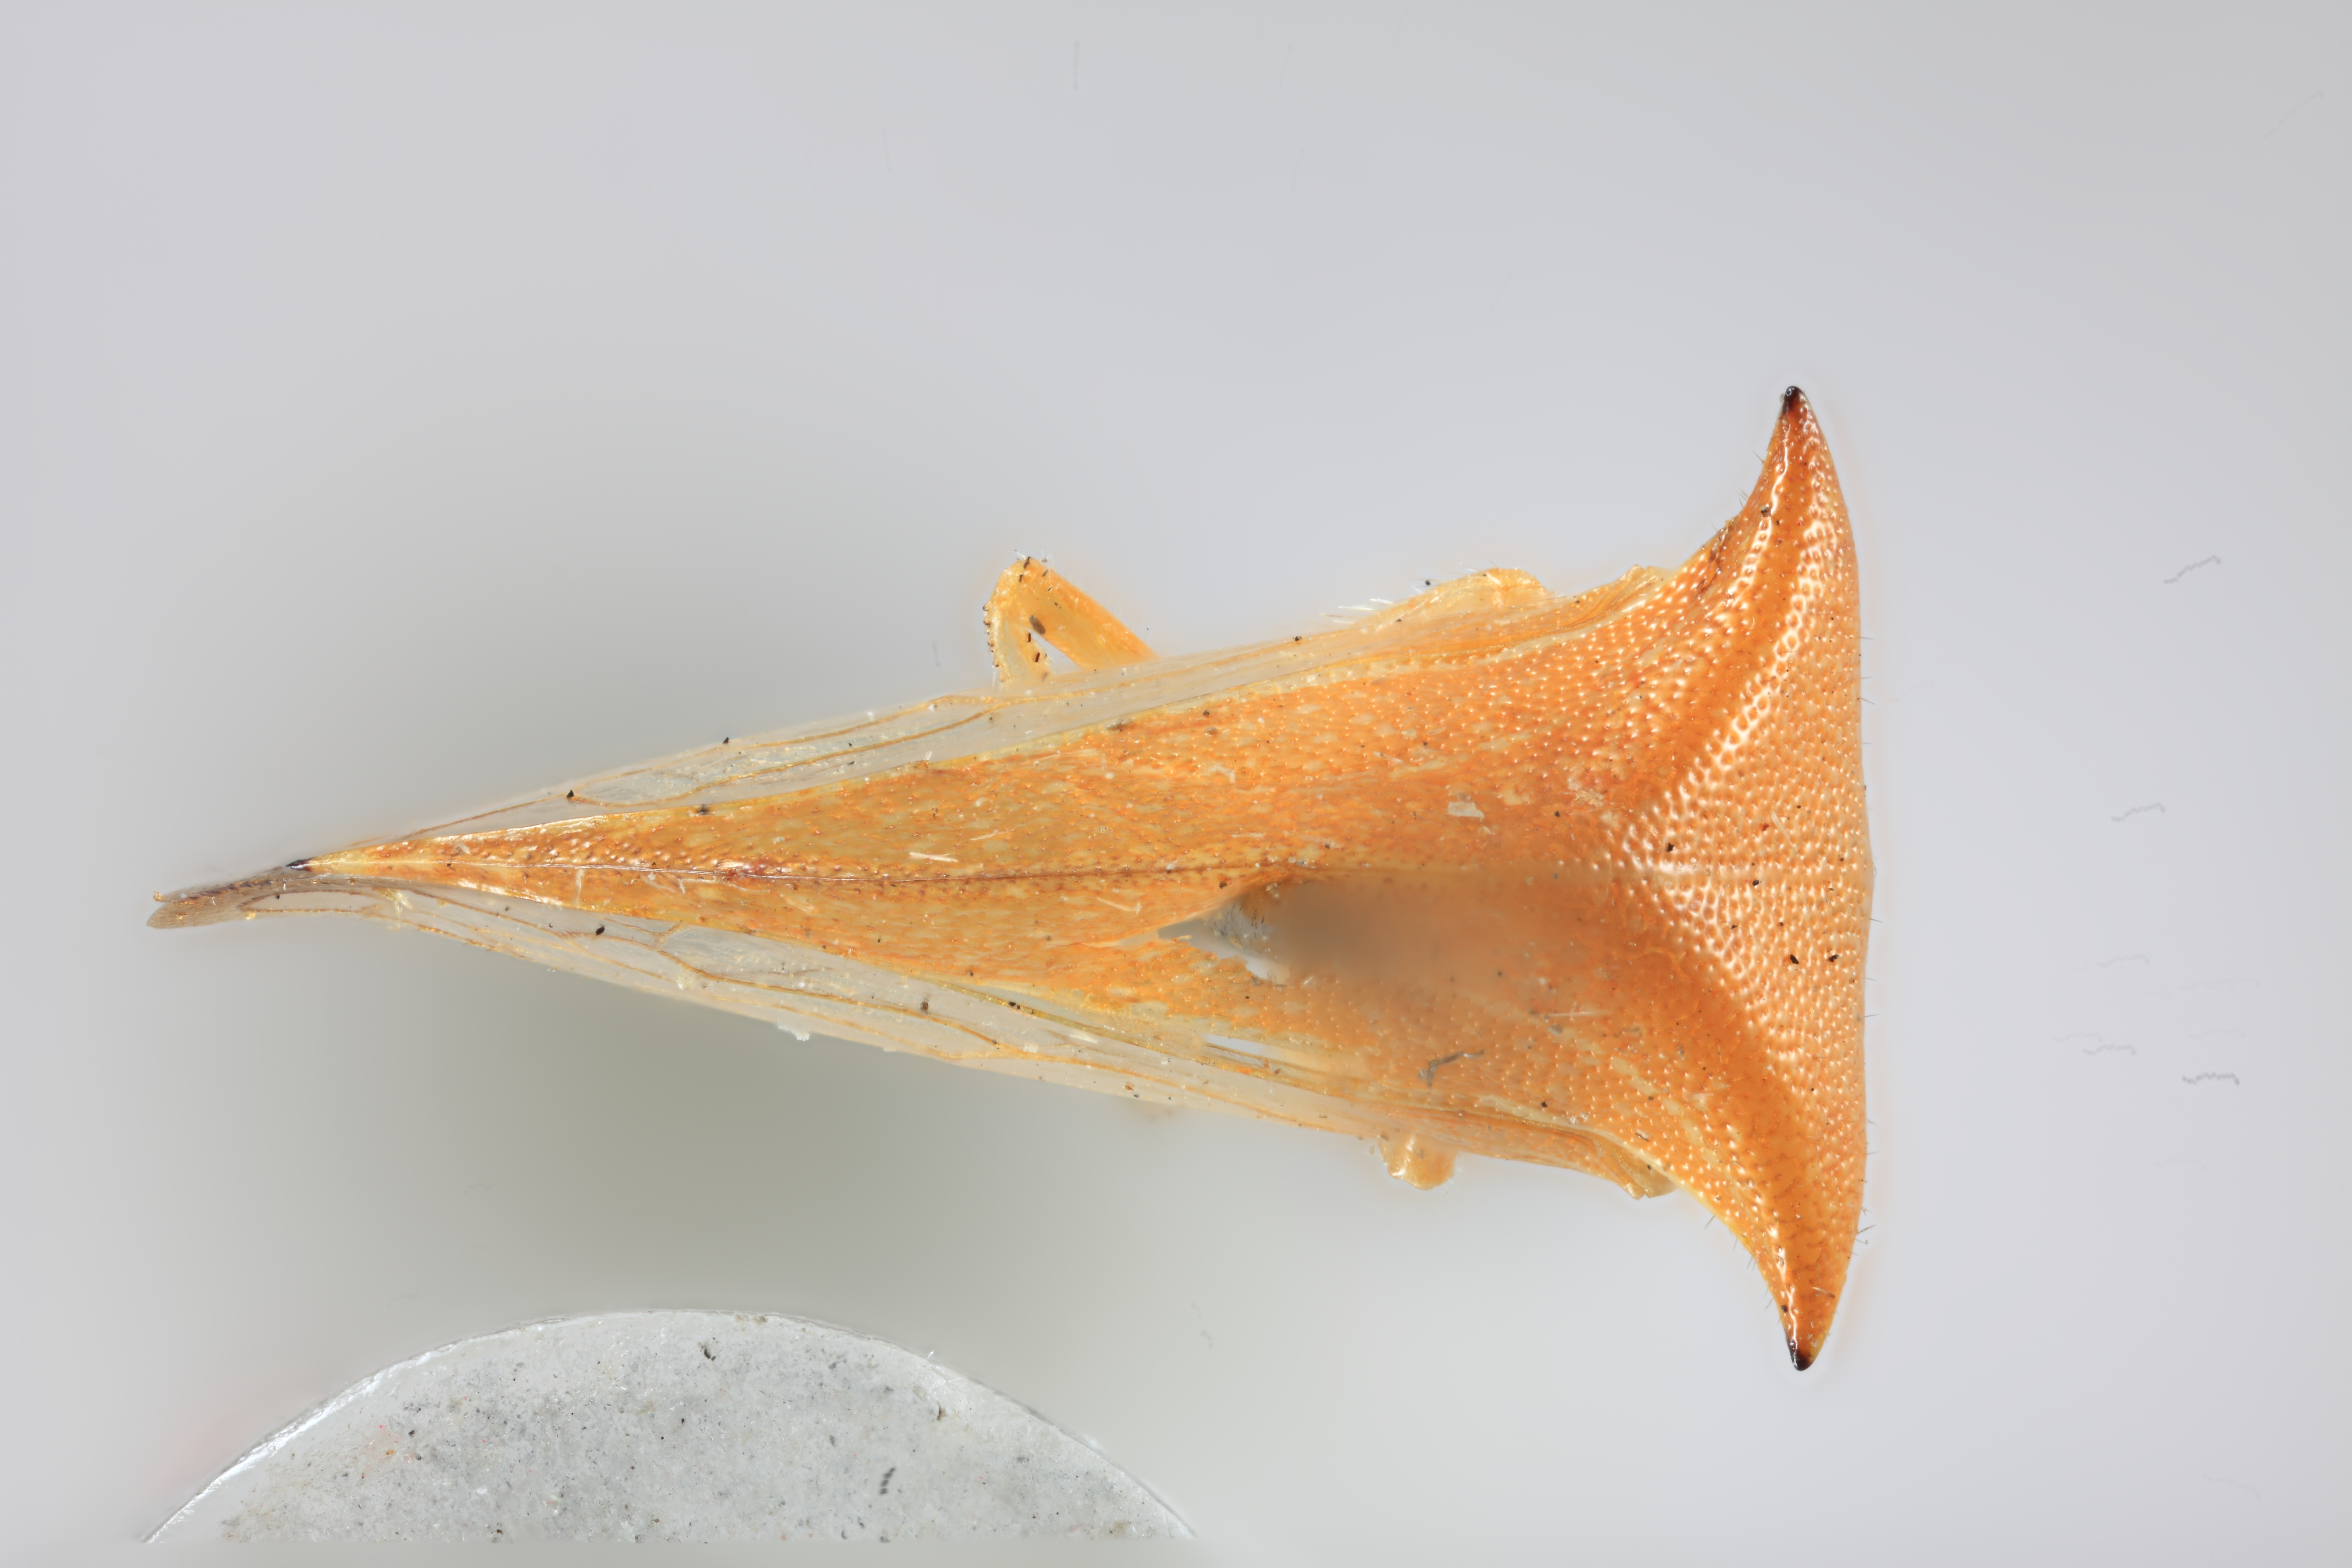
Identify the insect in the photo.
Stictolobus borealis
